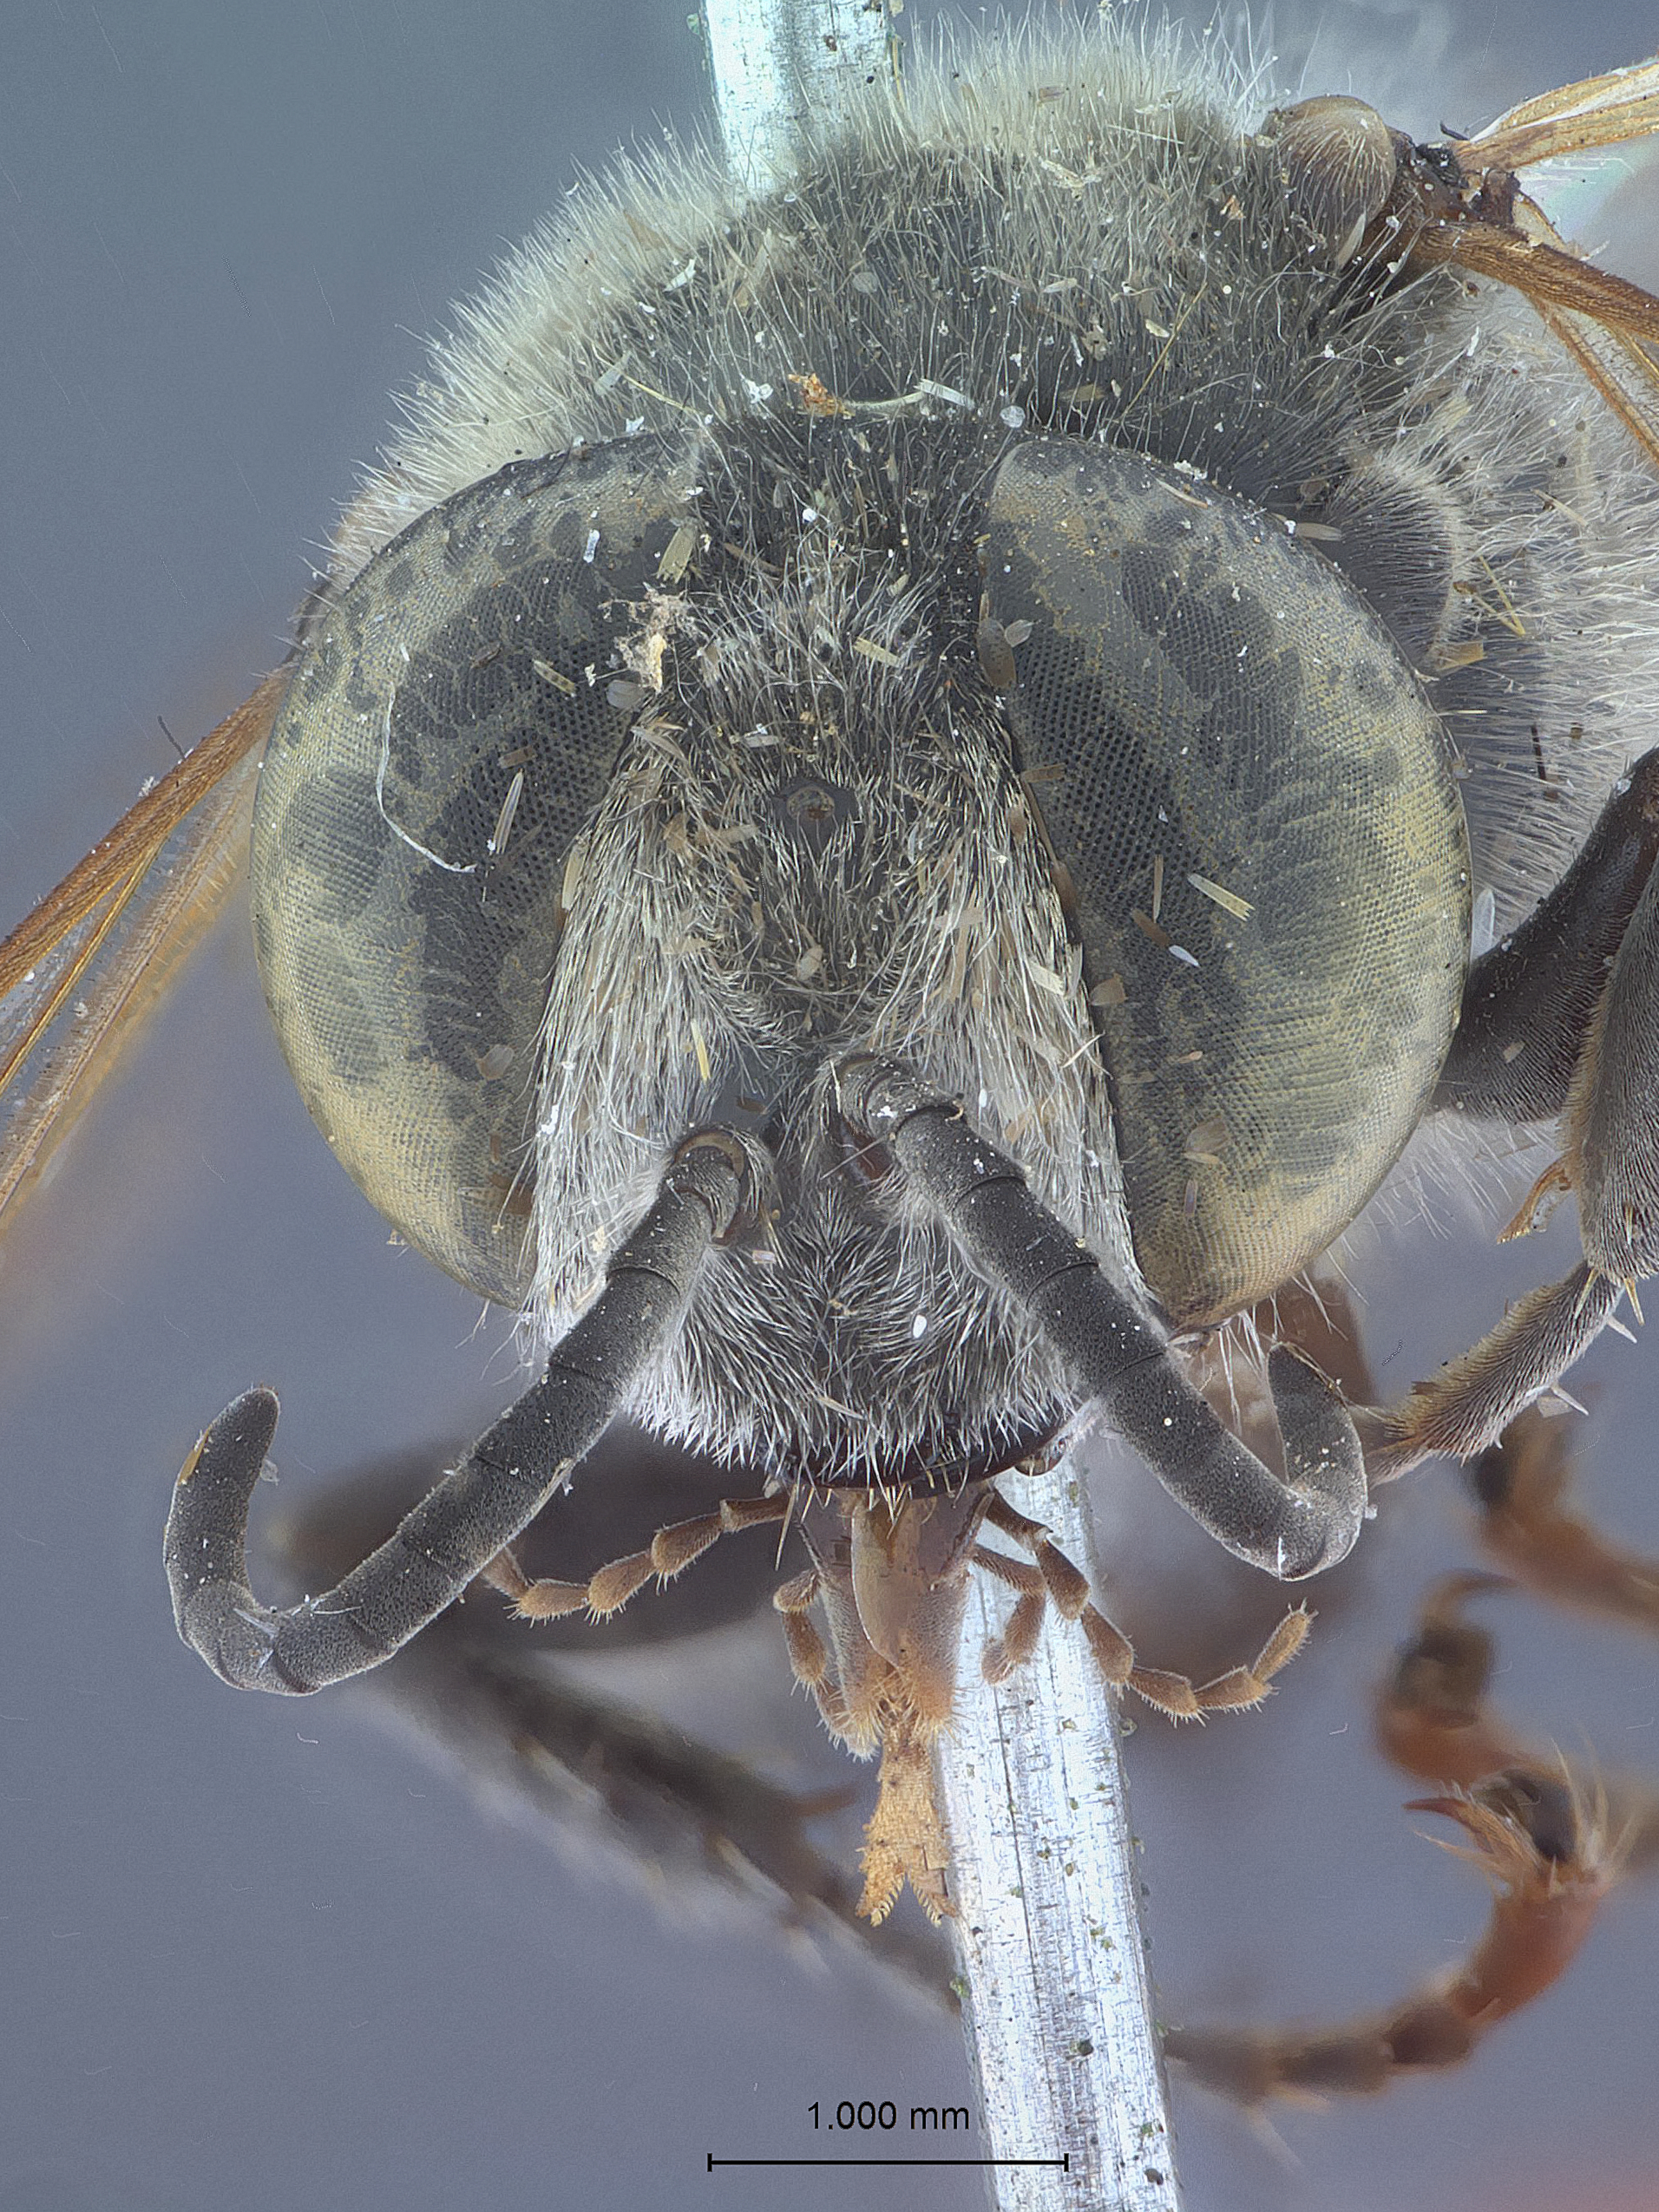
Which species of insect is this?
Tachytes pepticus
